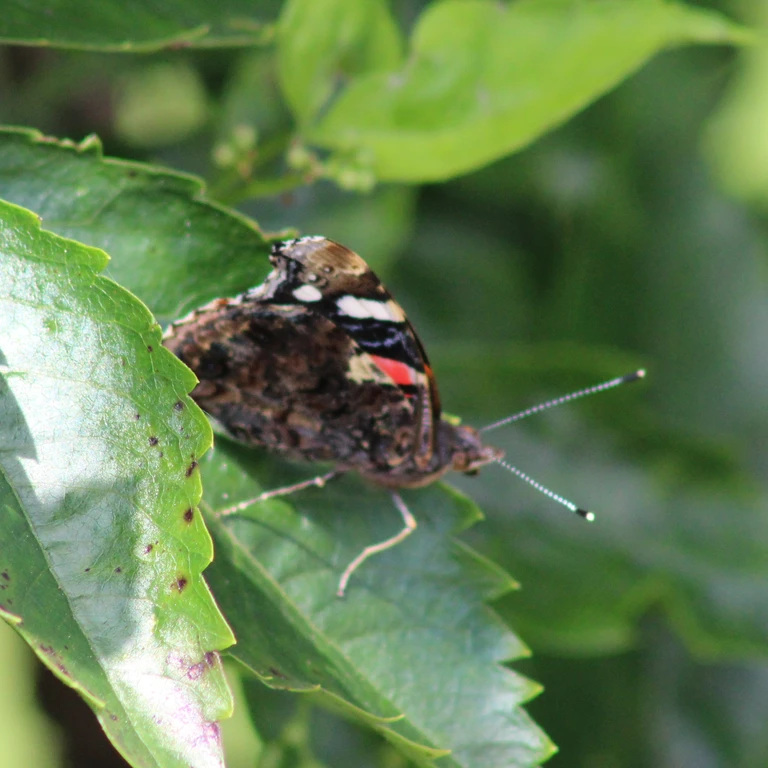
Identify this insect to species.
Vanessa atalanta
